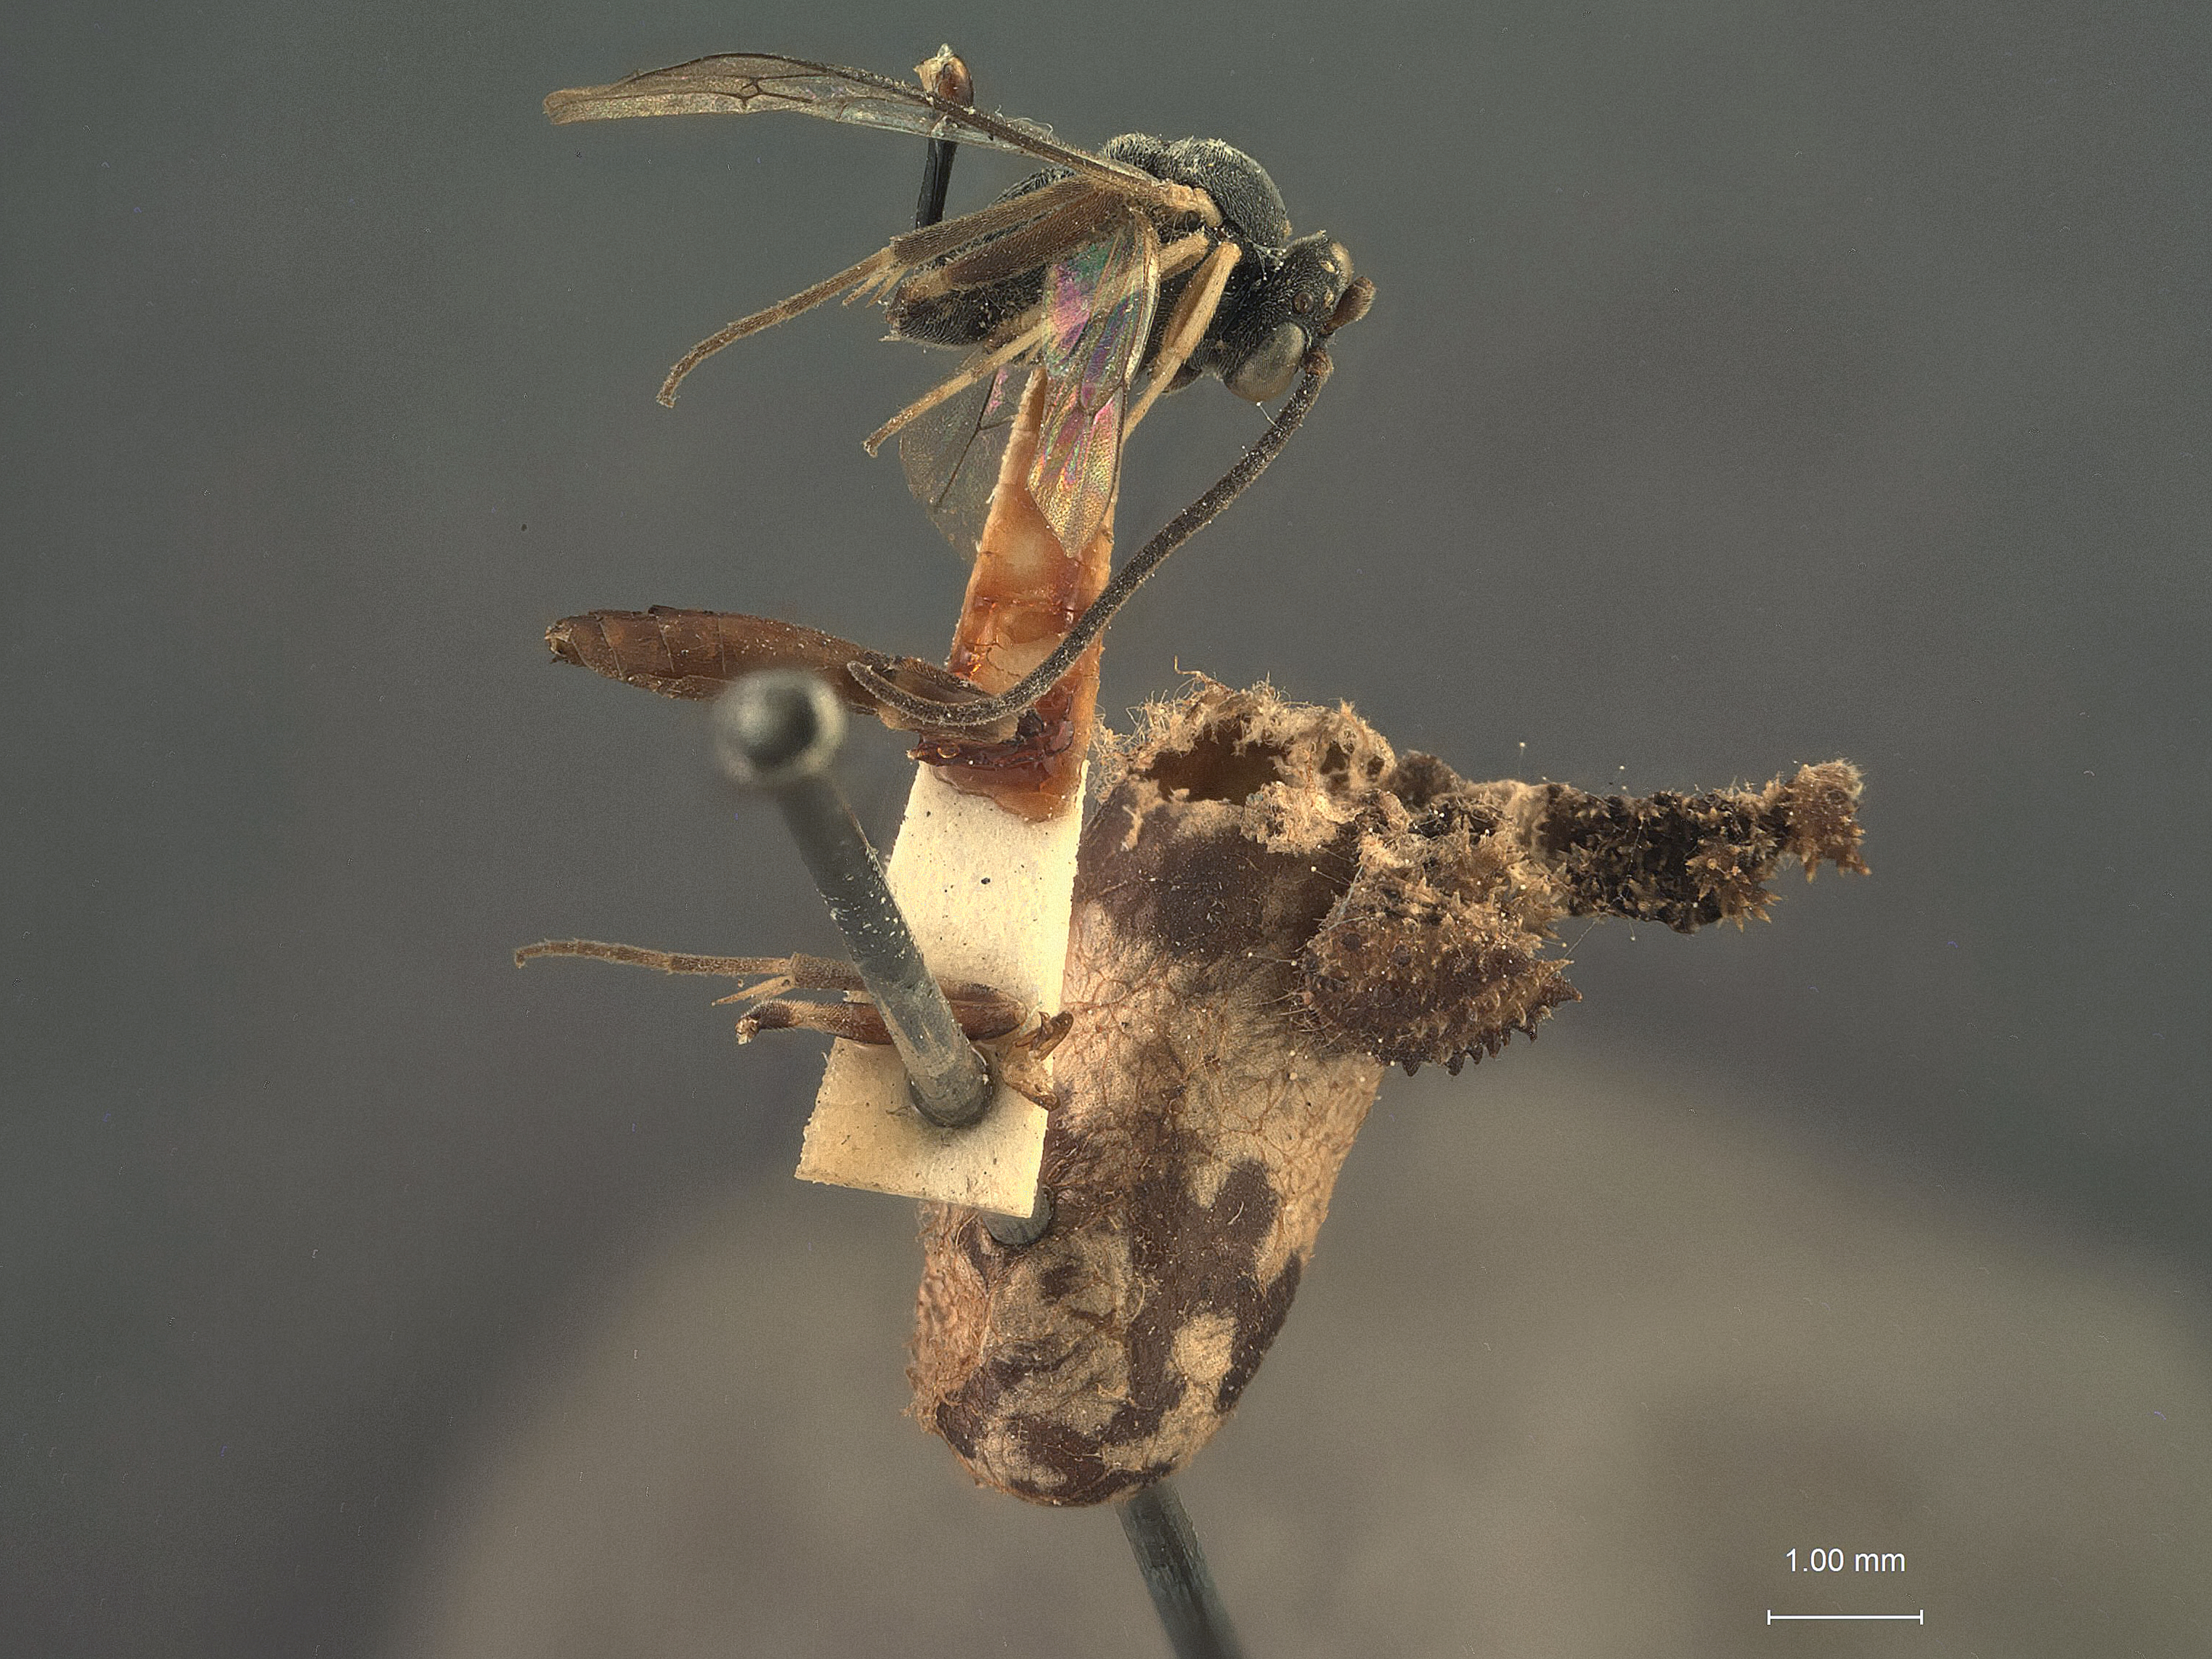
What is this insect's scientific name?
Limneria limenitidis
